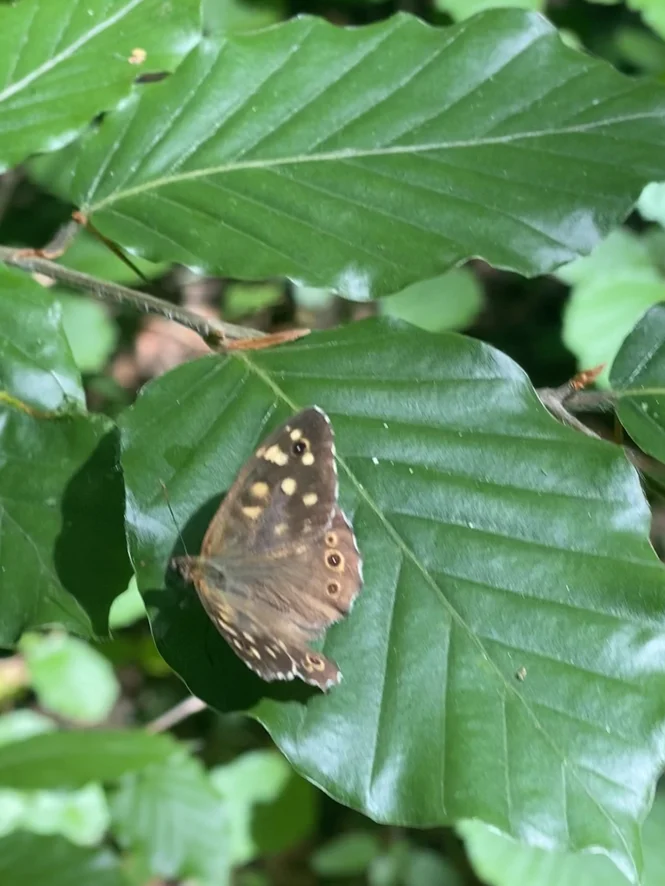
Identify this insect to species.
Pararge aegeria
